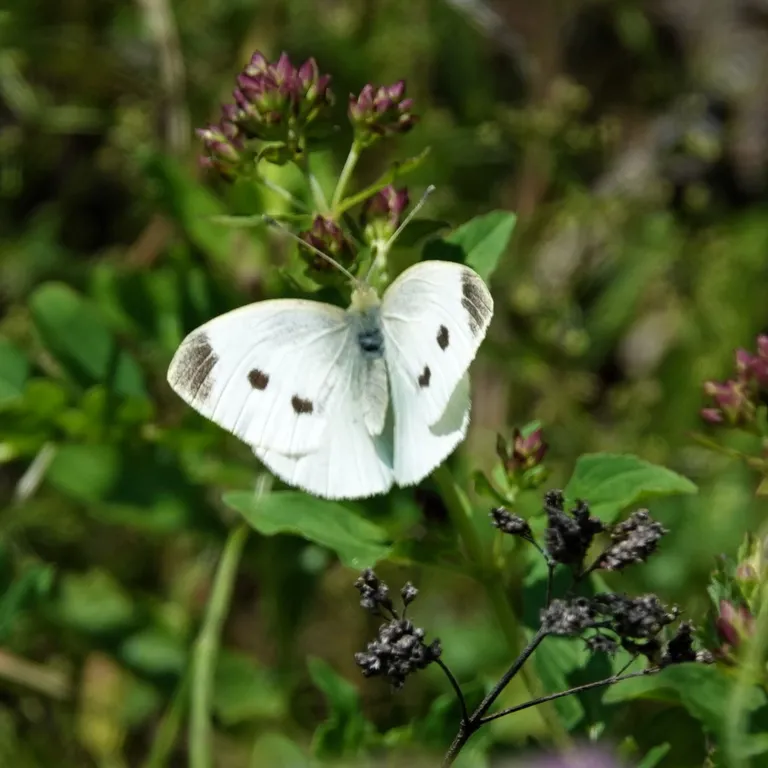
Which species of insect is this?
Pieris rapae
